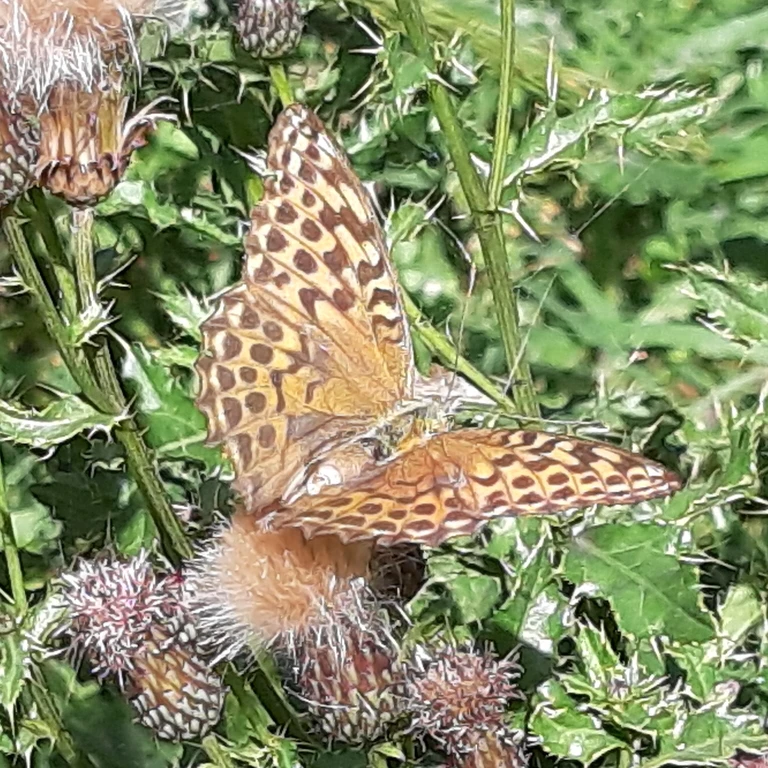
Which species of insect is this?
Argynnis paphia
